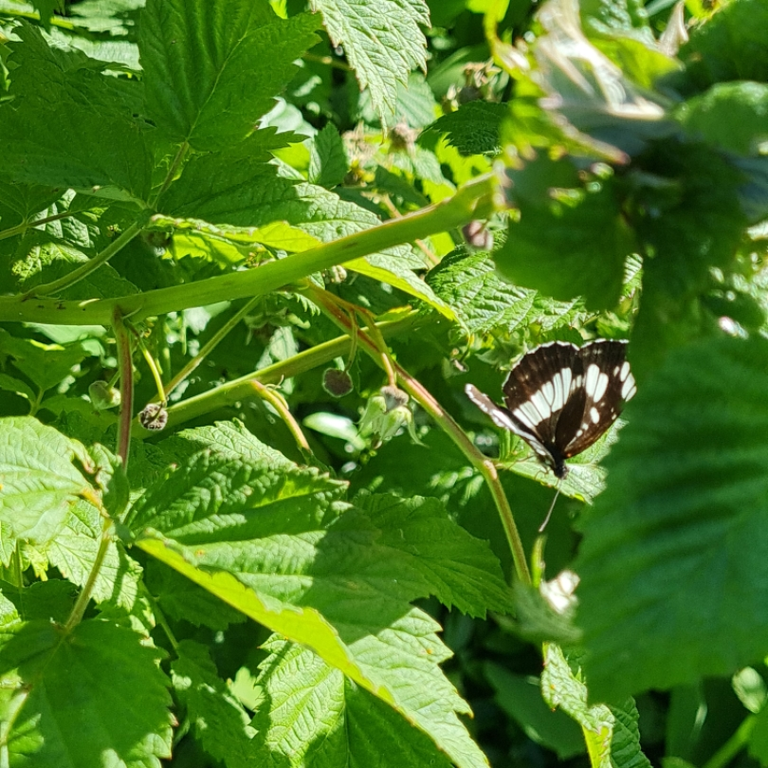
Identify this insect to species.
Neptis rivularis
